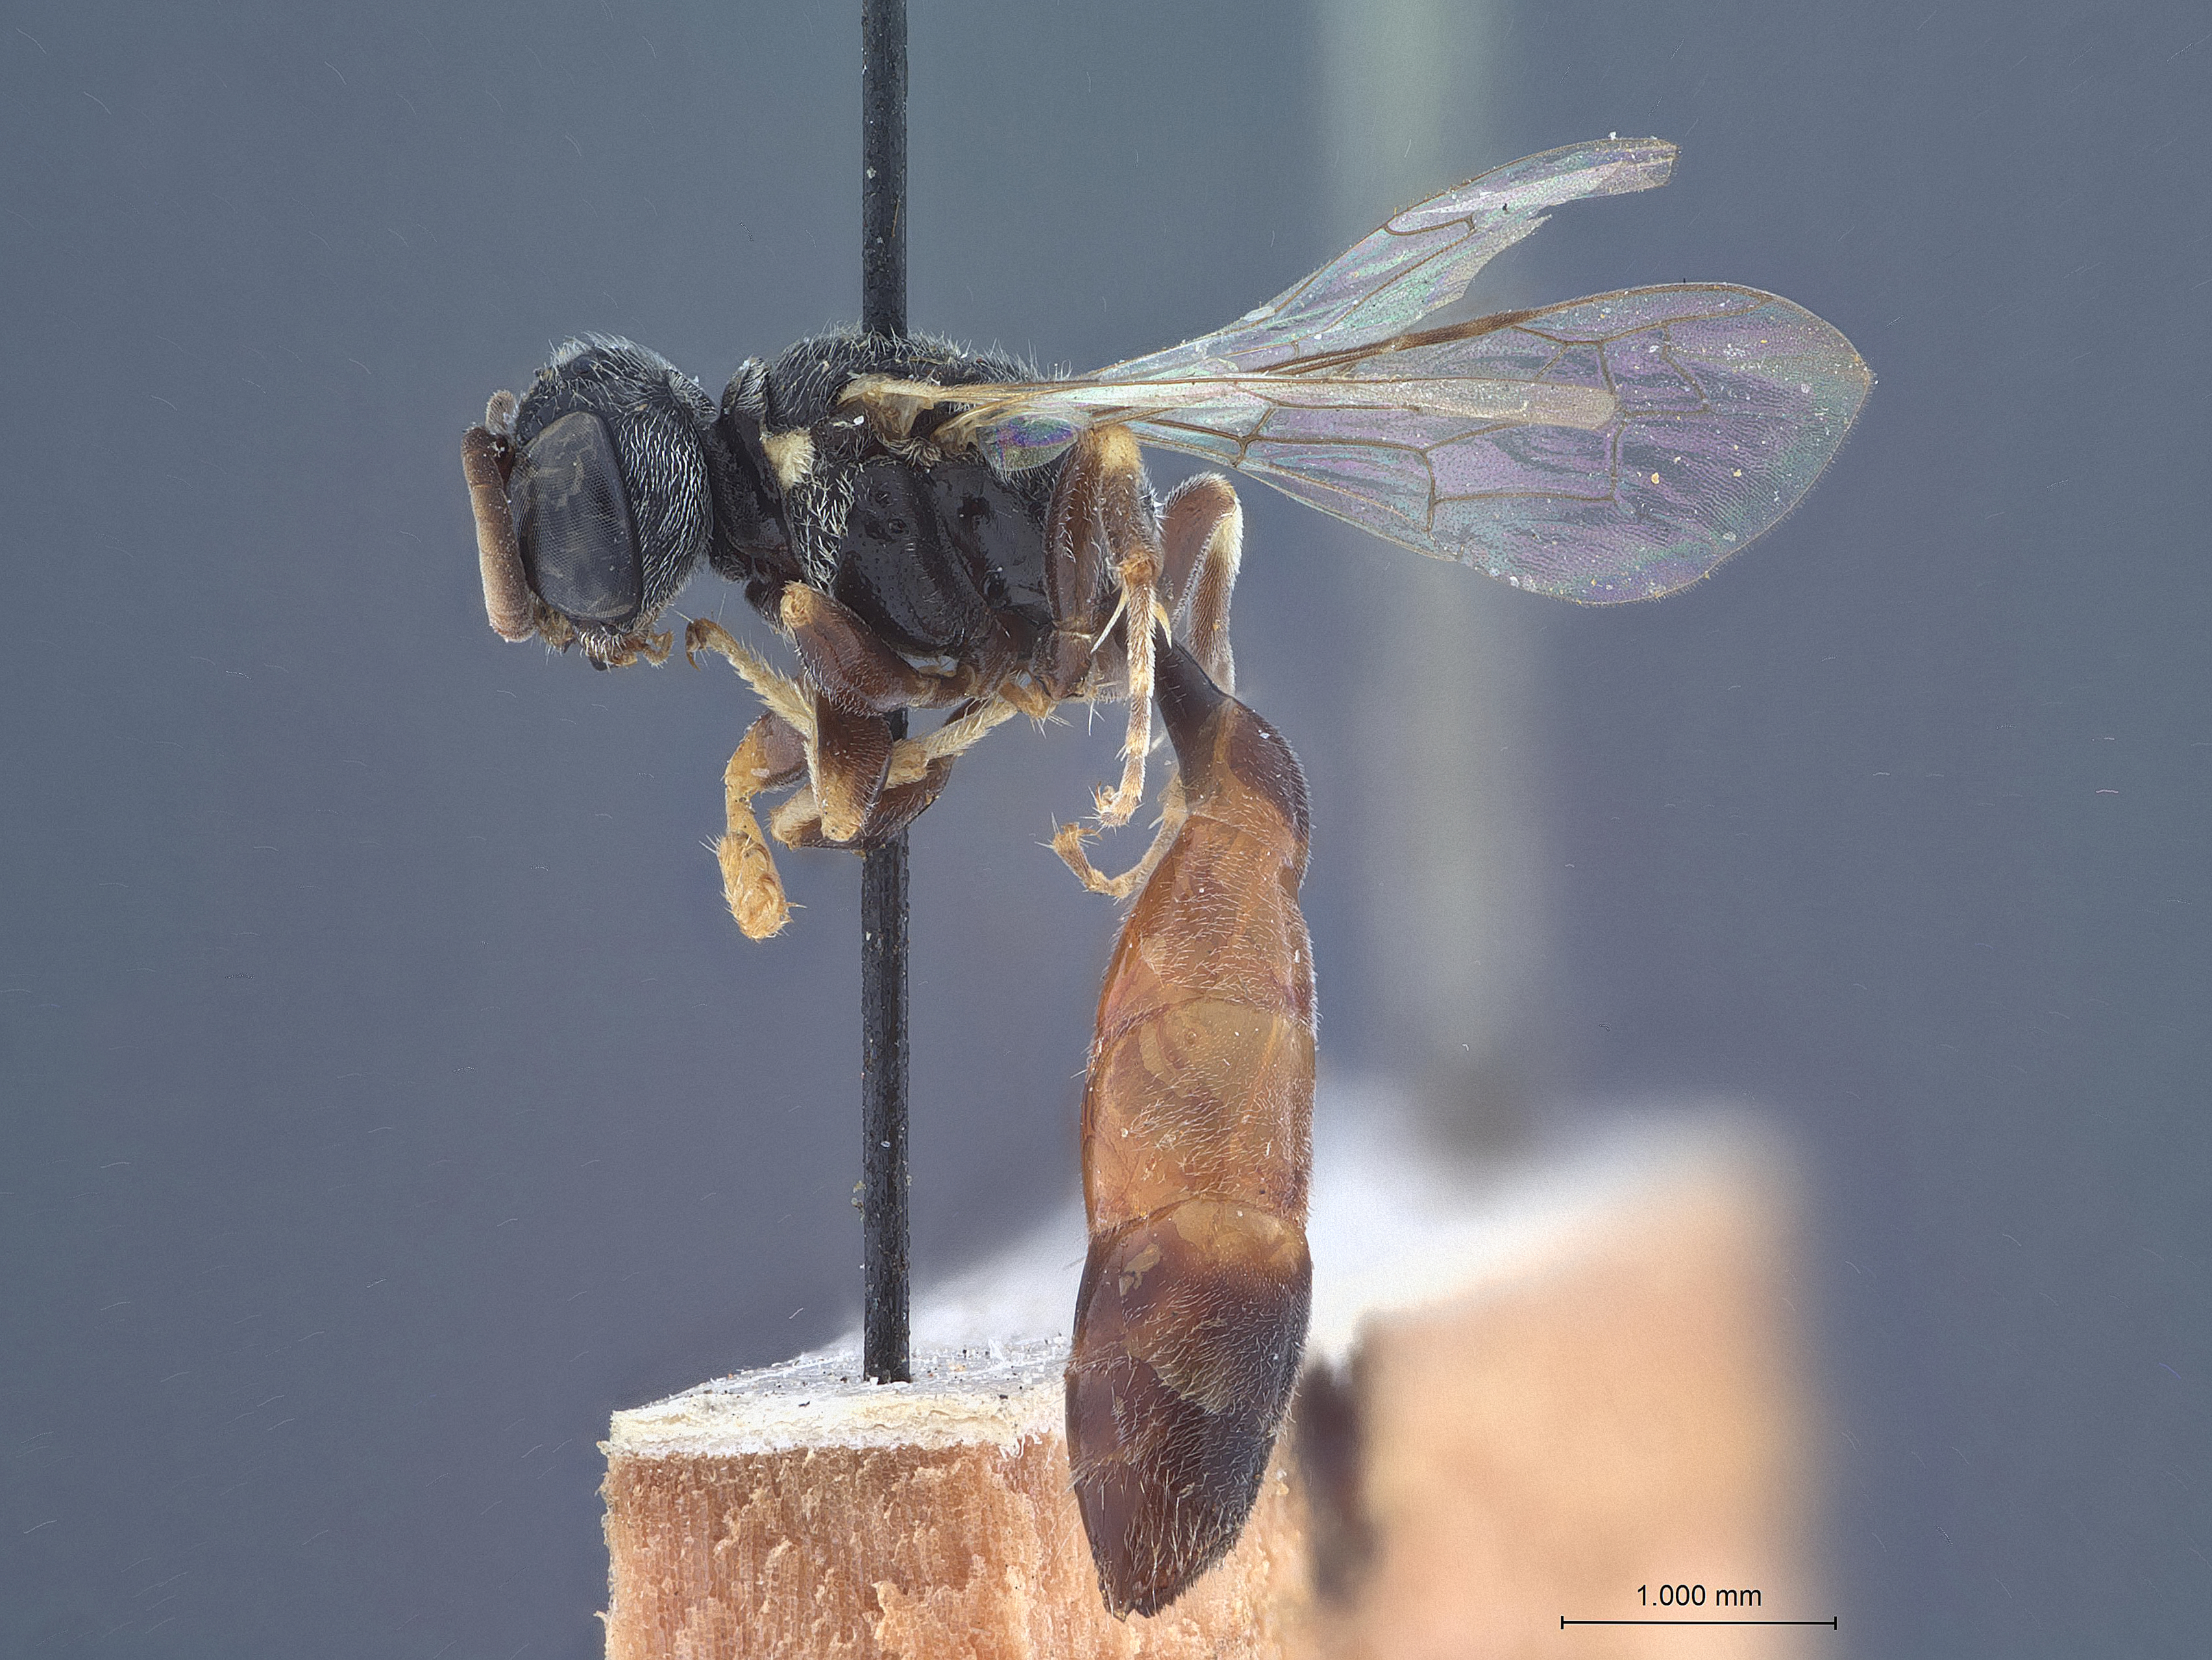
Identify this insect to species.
Neofoxia sayi
